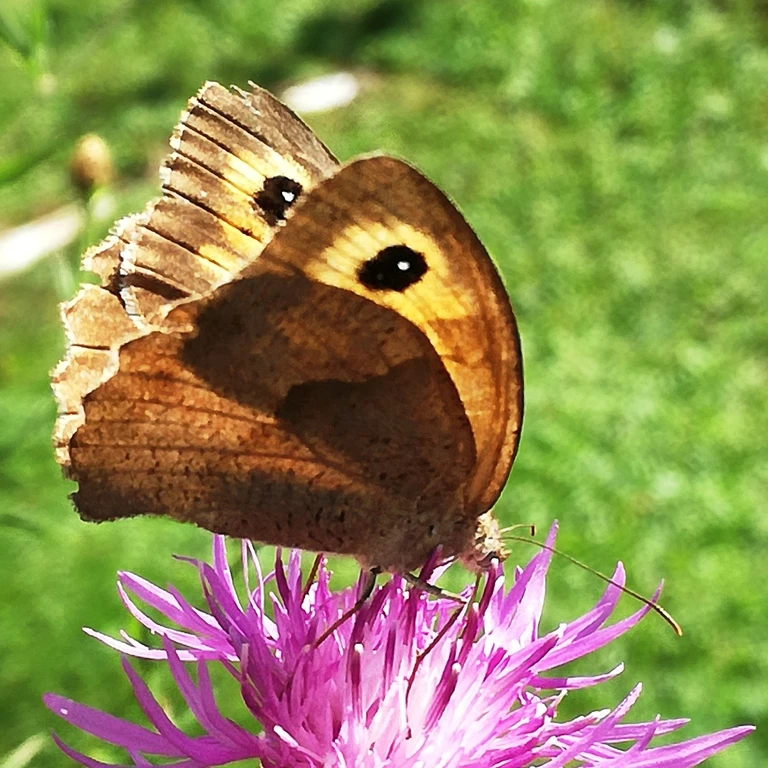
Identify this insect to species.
Maniola jurtina
